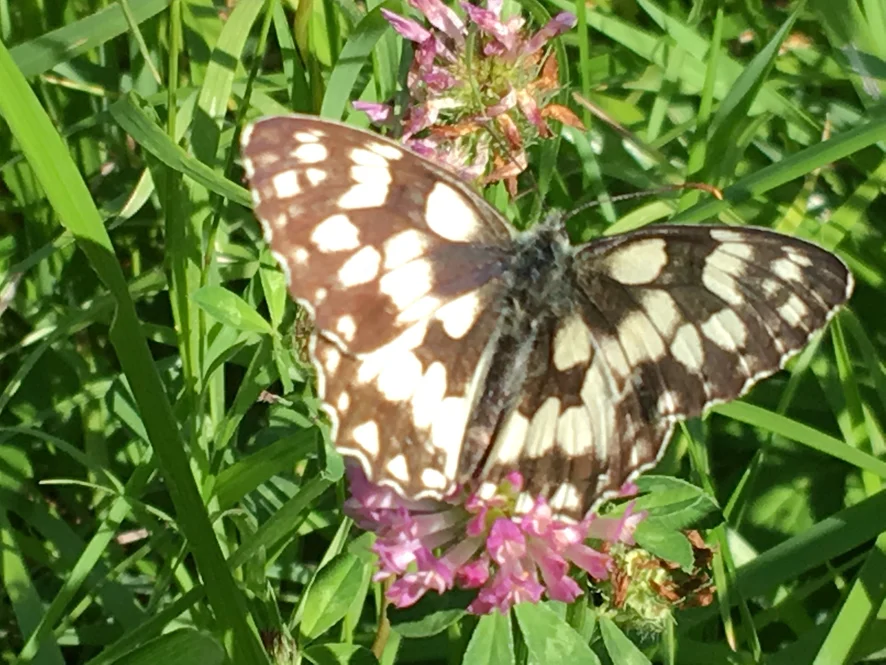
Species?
Melanargia galathea
